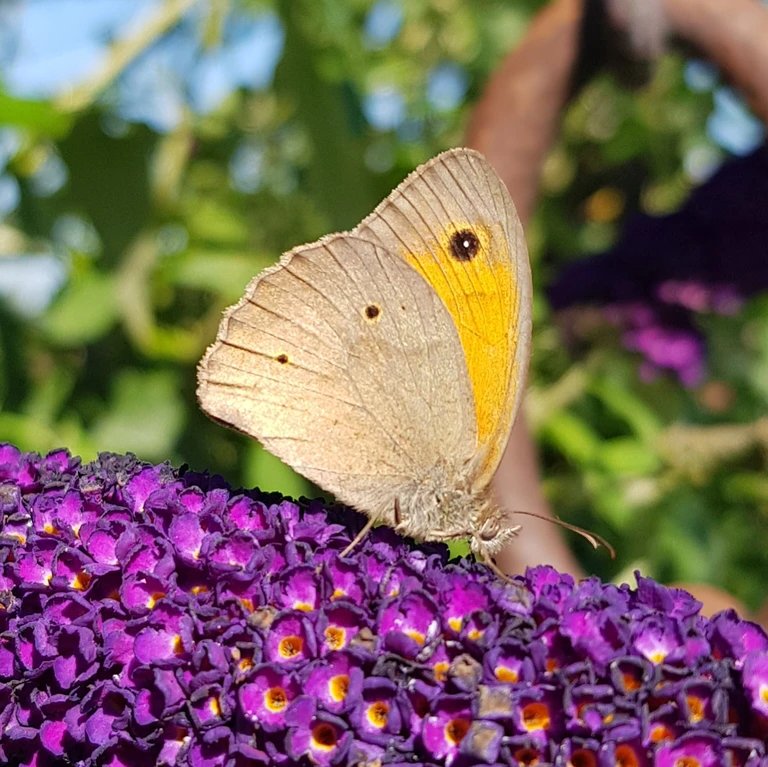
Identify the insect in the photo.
Maniola jurtina
